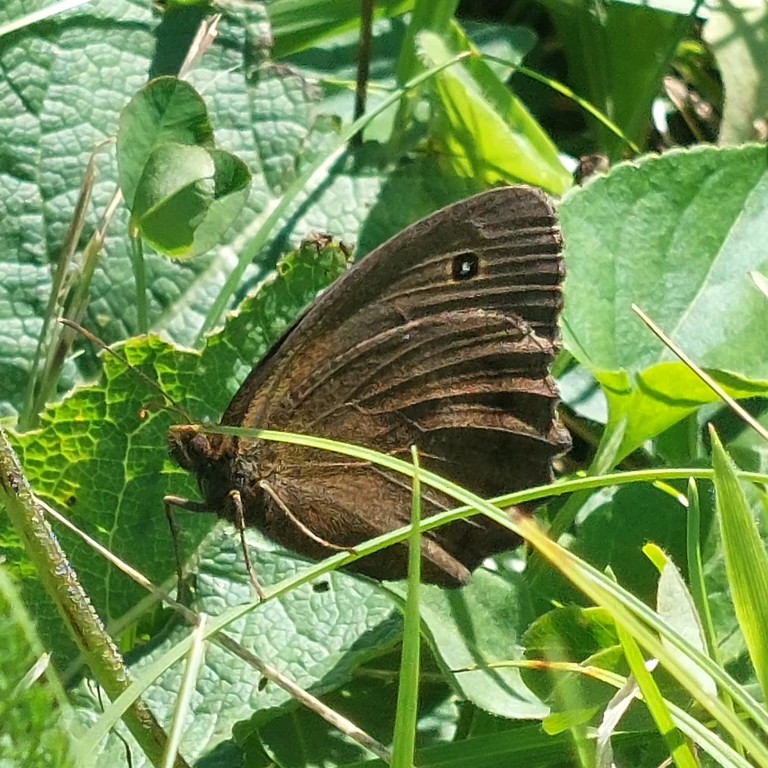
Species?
Minois dryas
